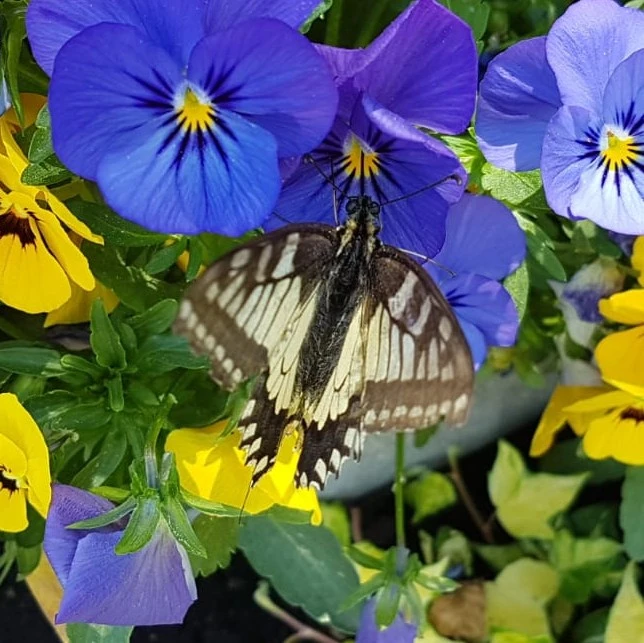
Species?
Papilio machaon
